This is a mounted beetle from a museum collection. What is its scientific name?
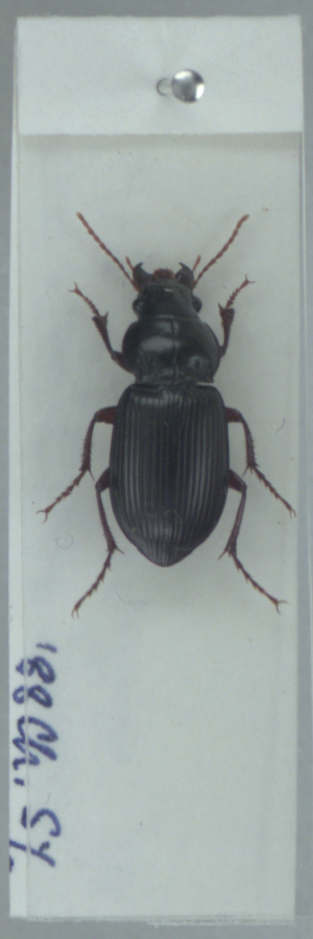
Amara aulica
